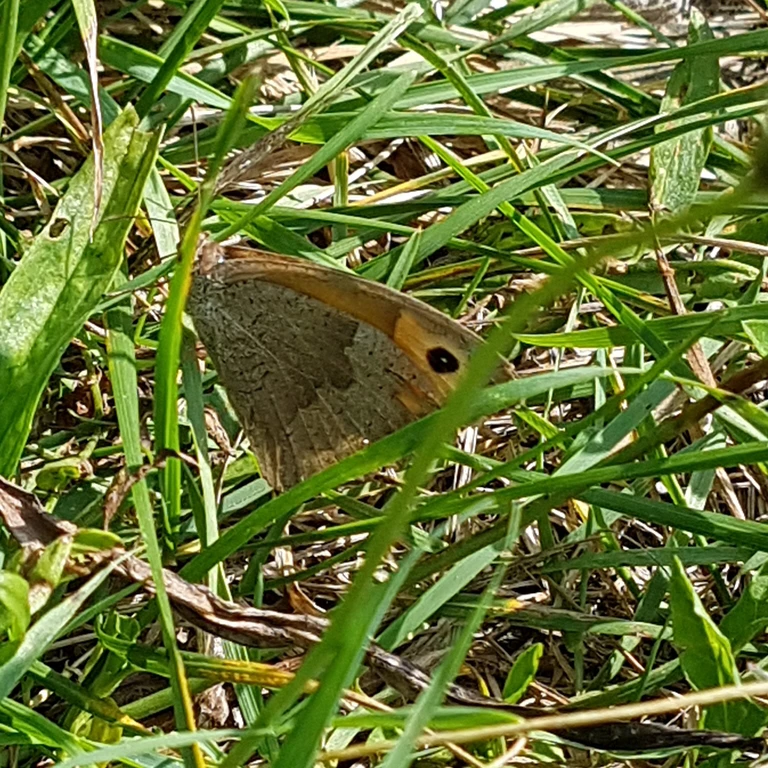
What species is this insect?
Maniola jurtina
